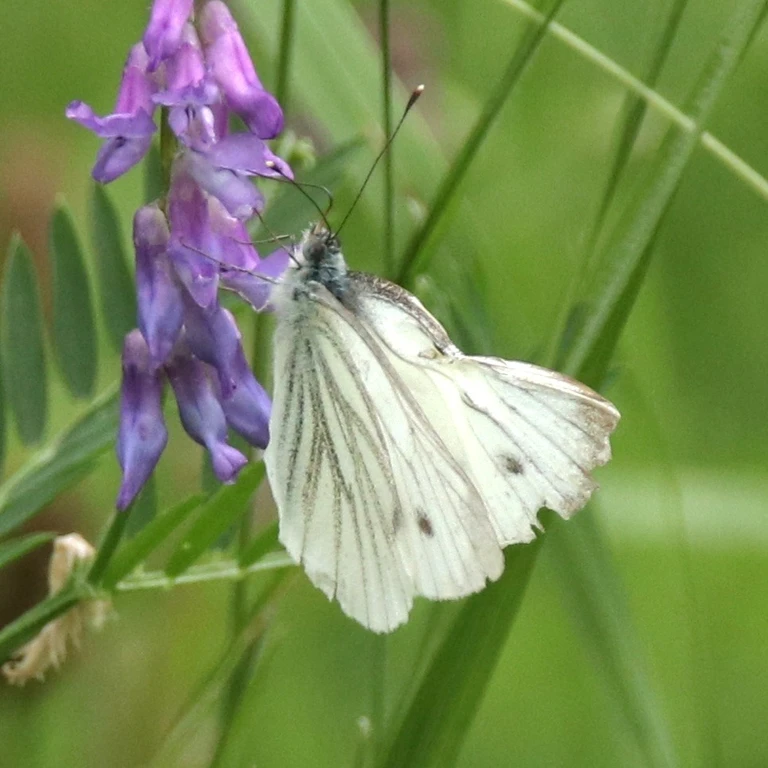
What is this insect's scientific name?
Pieris napi
